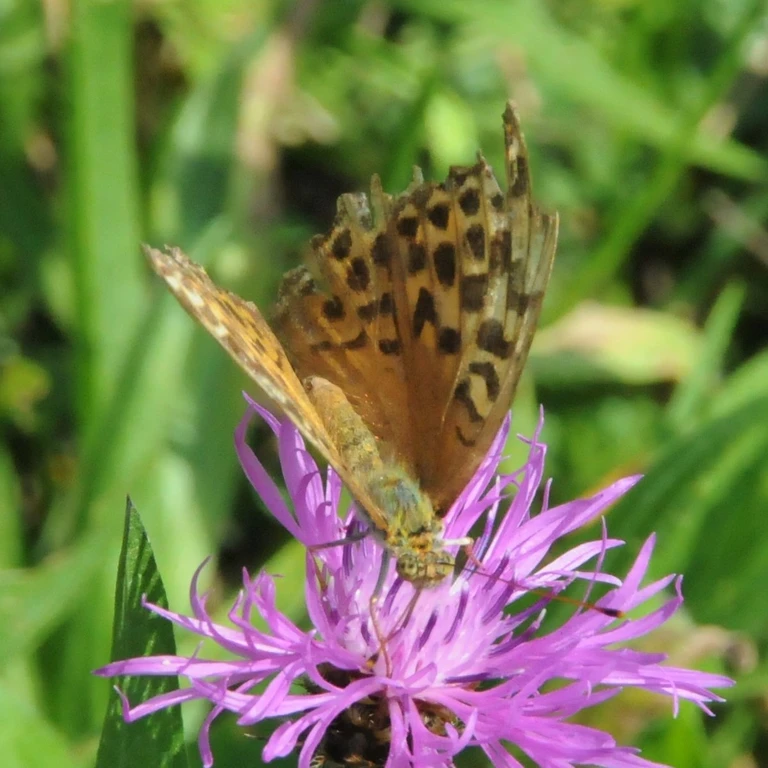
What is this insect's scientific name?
Argynnis paphia
